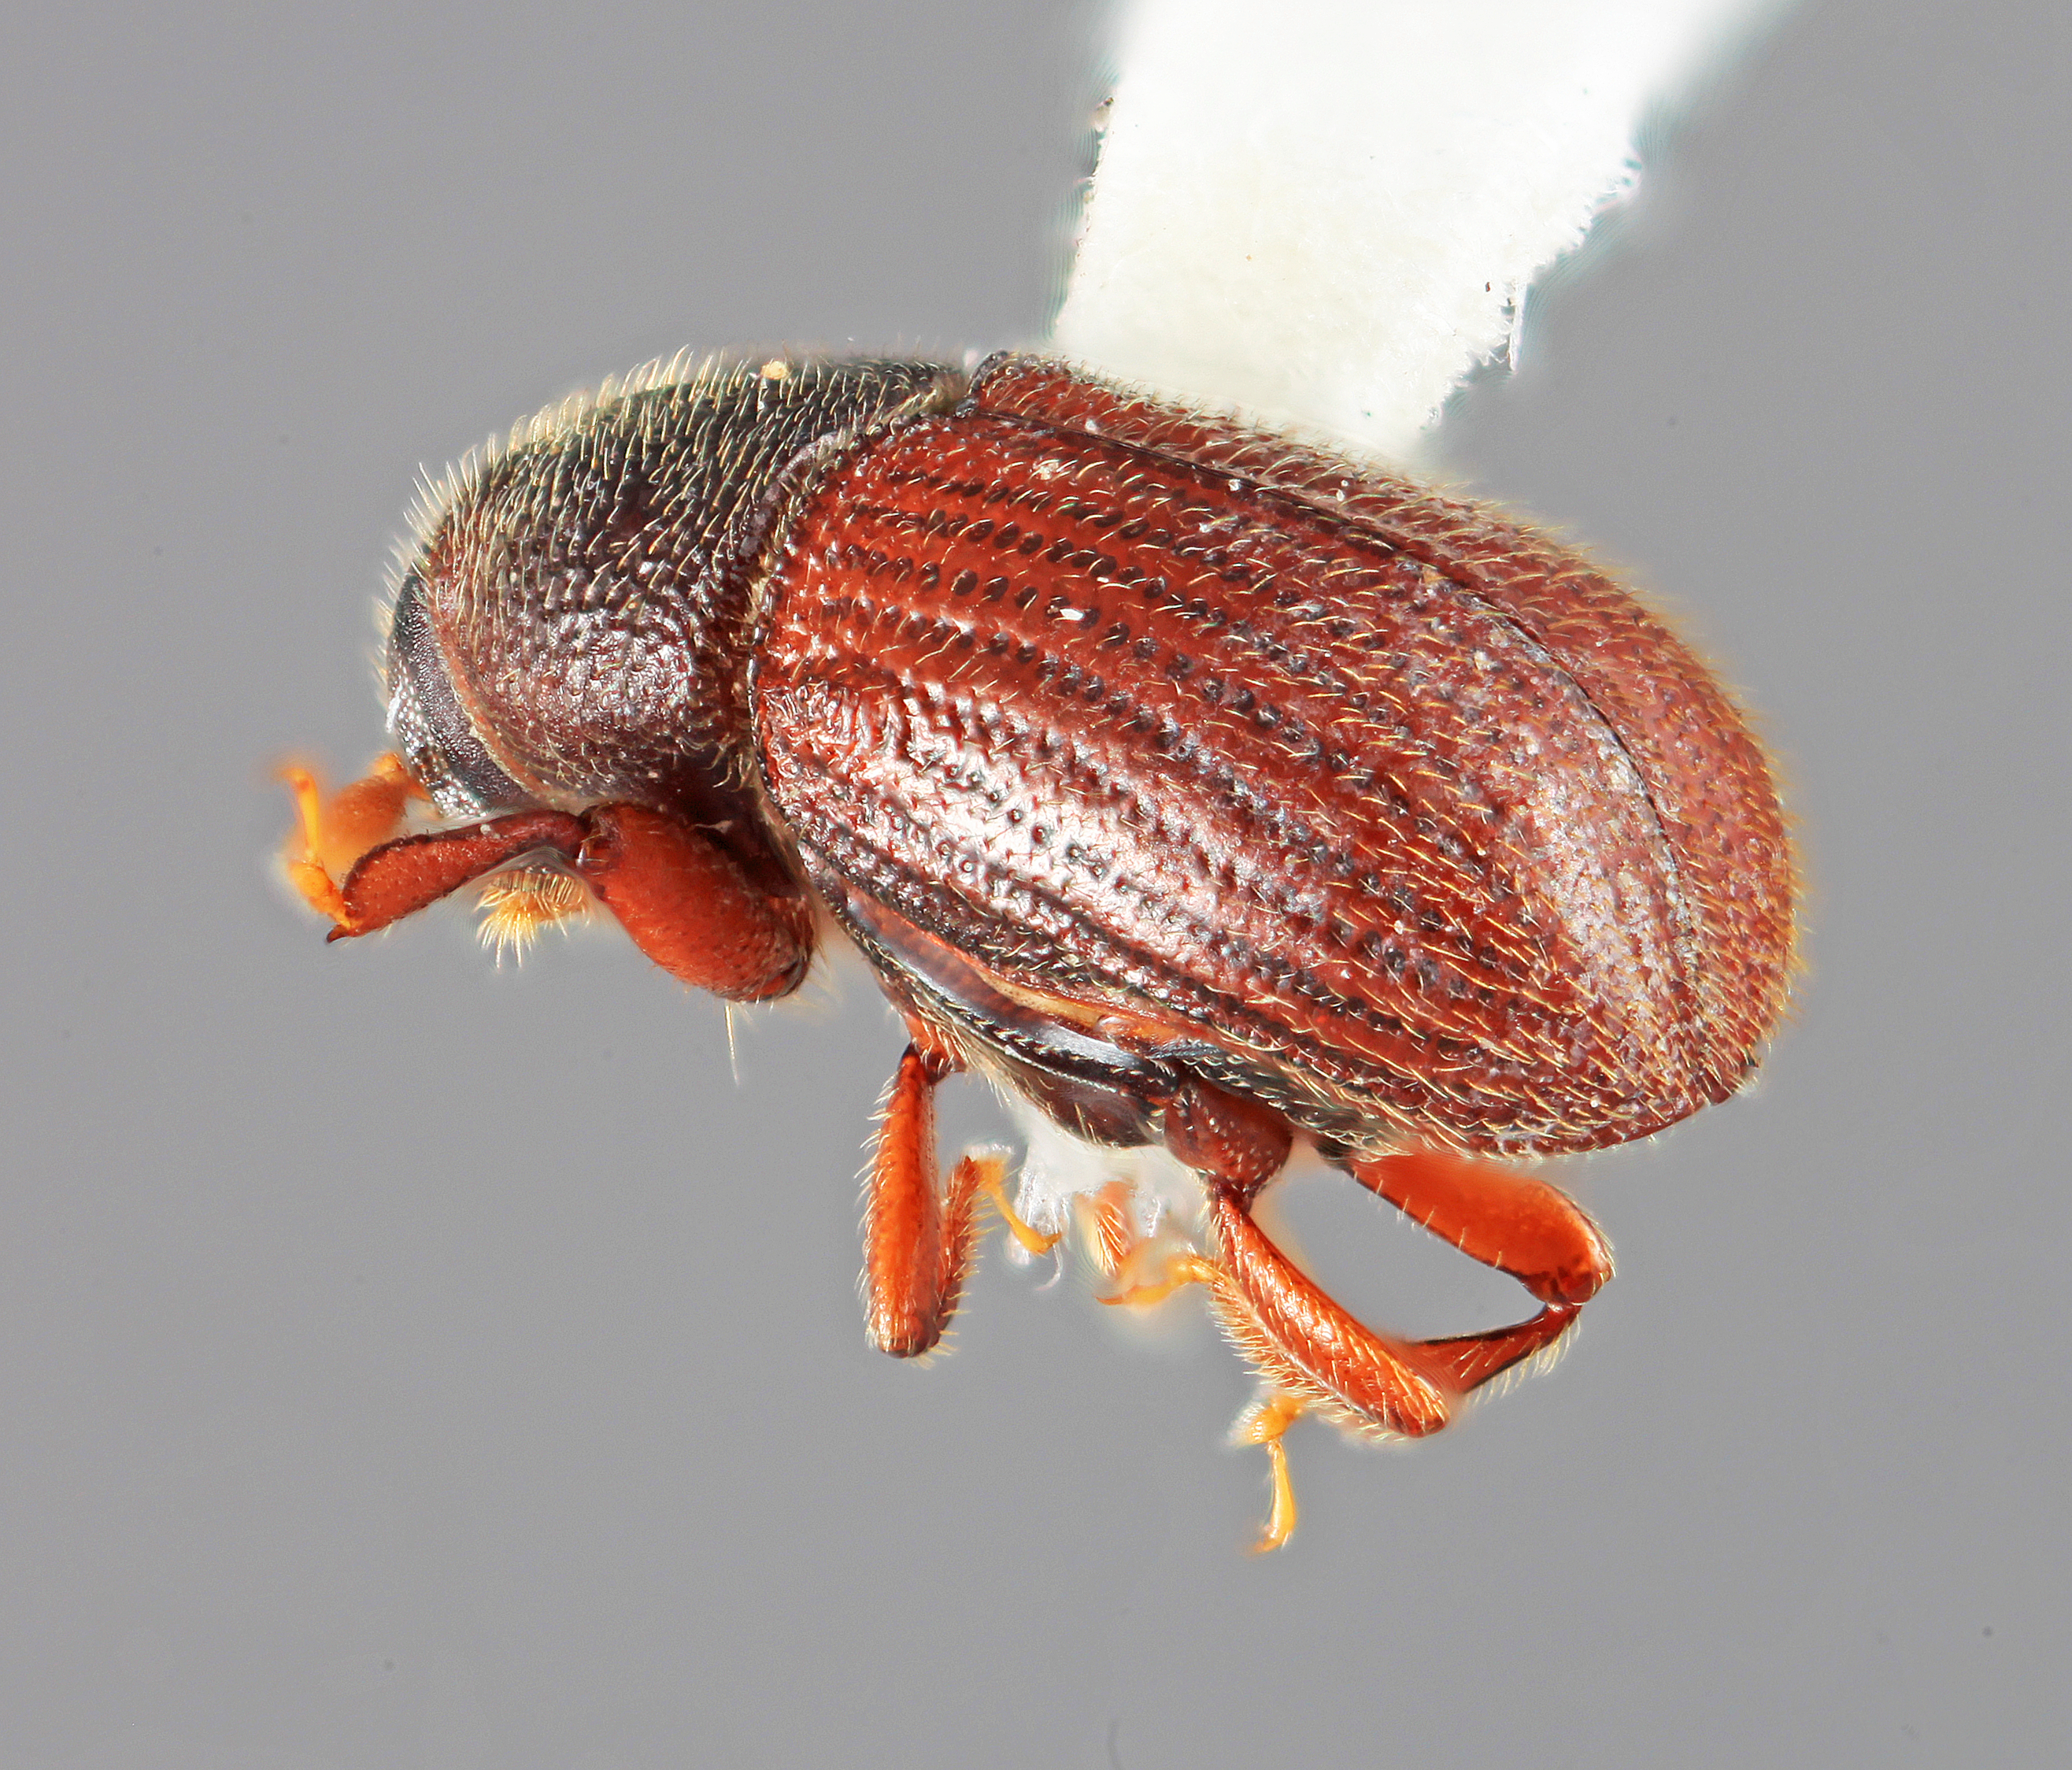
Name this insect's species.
Chramesus macrocornis
